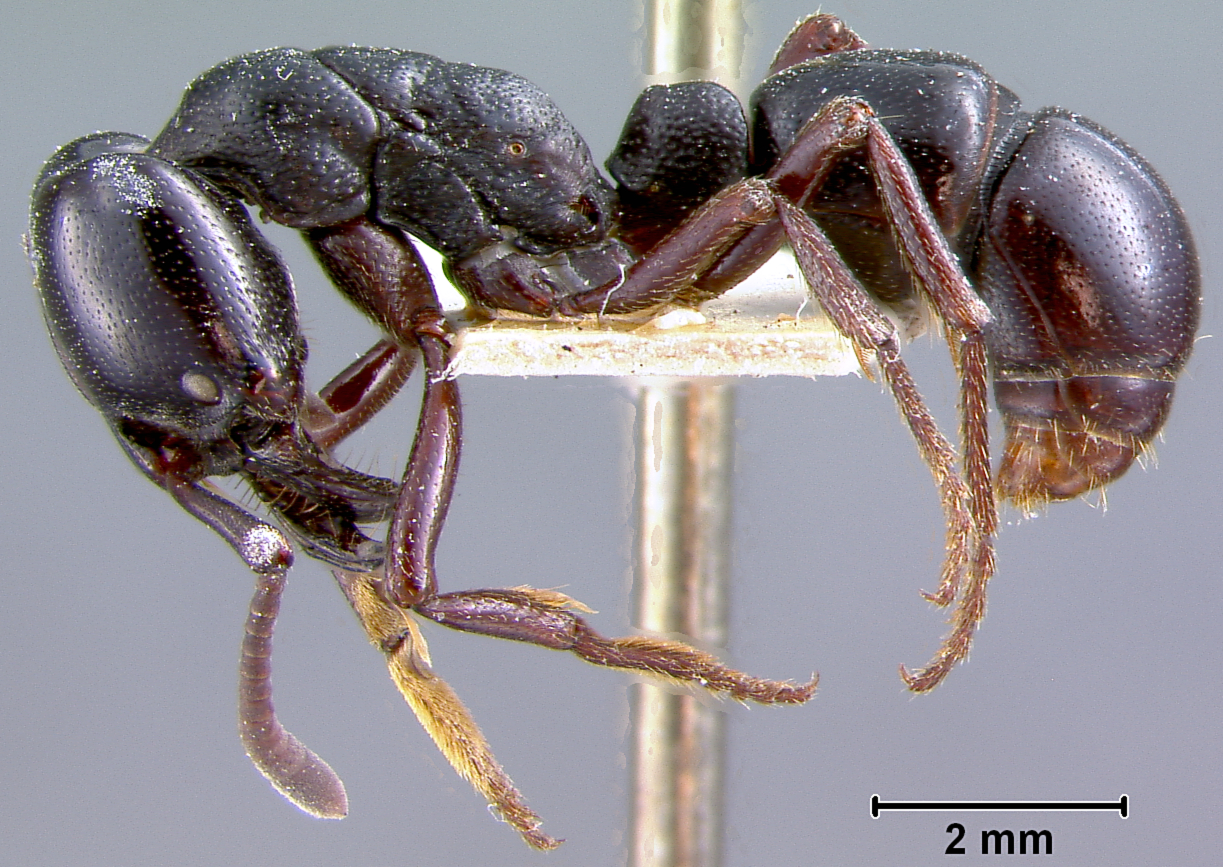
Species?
Plectroctena minor
